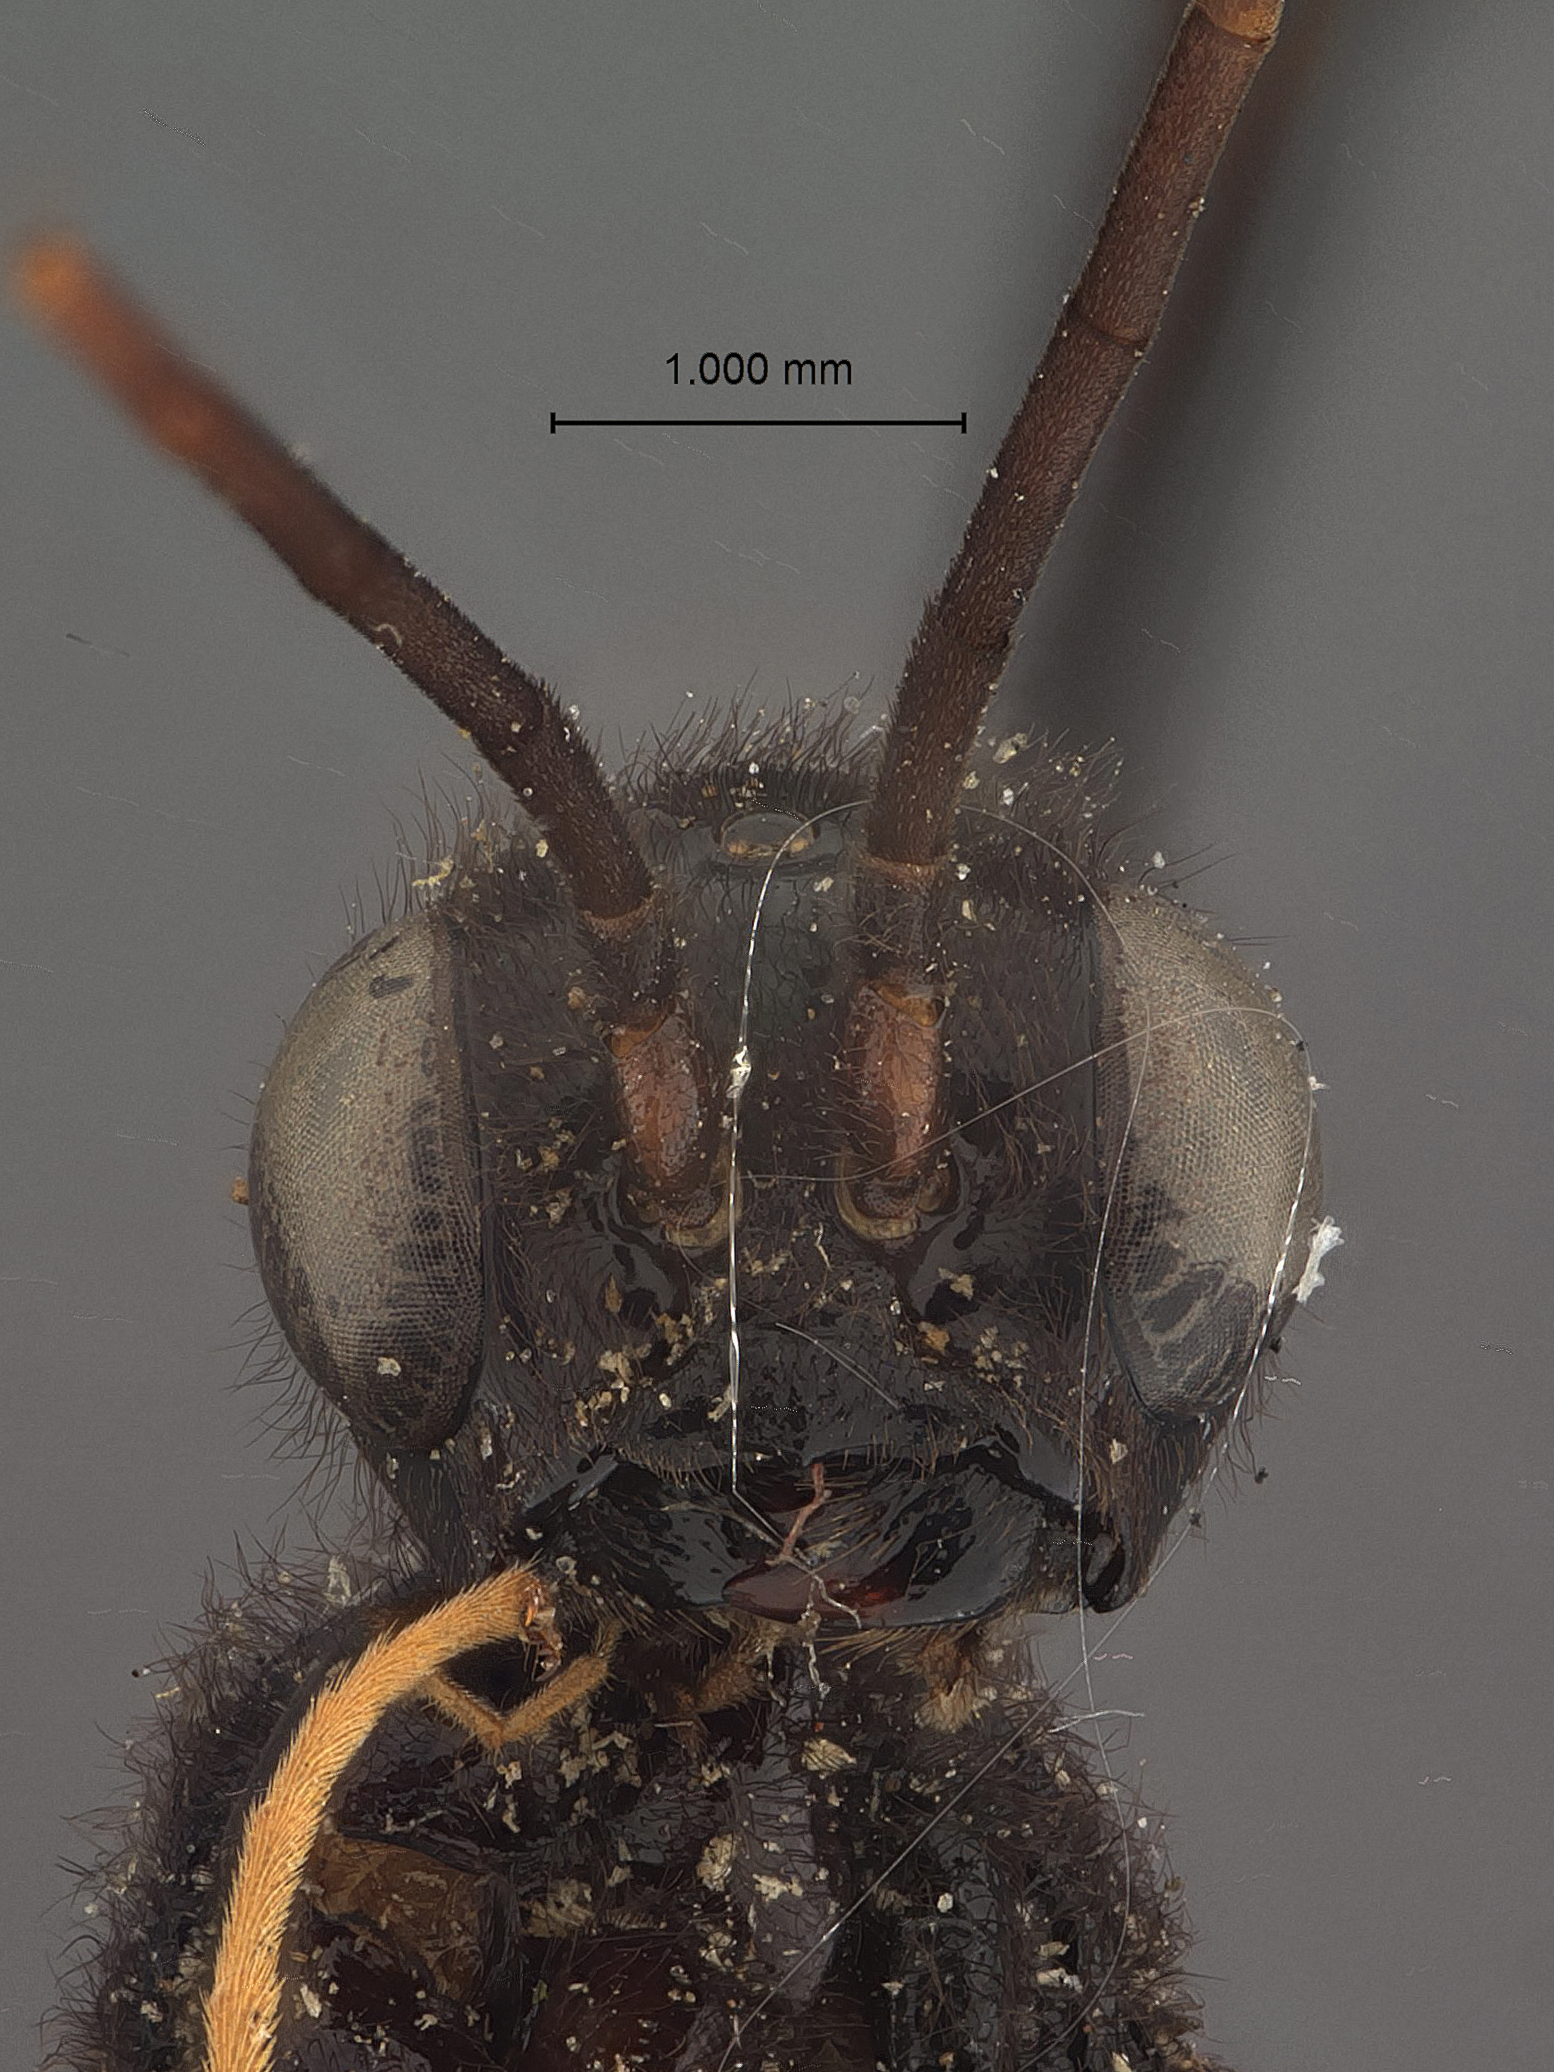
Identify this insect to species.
Deraiodontus violaceus
